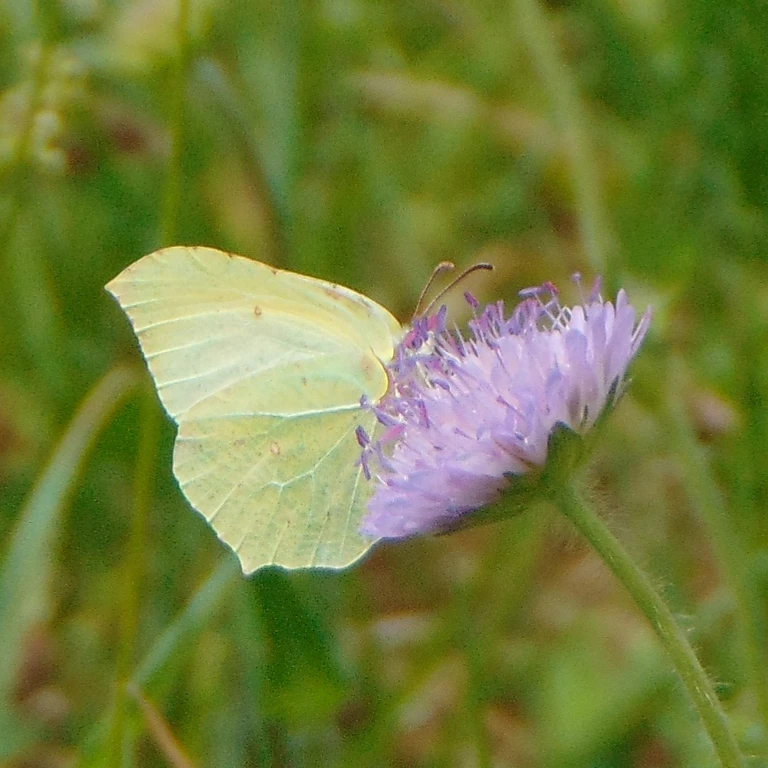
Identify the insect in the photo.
Gonepteryx rhamni
